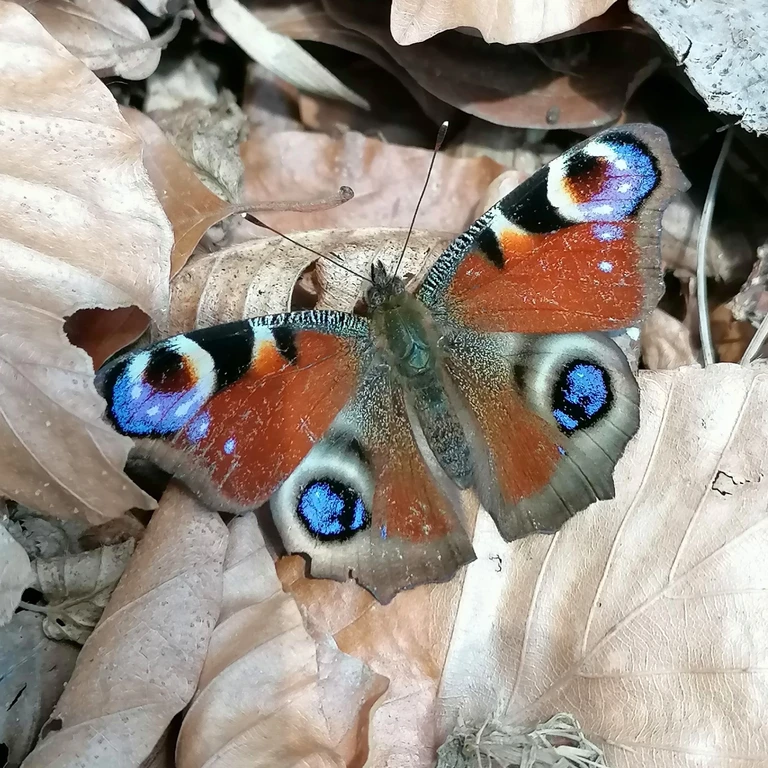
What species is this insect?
Aglais io
